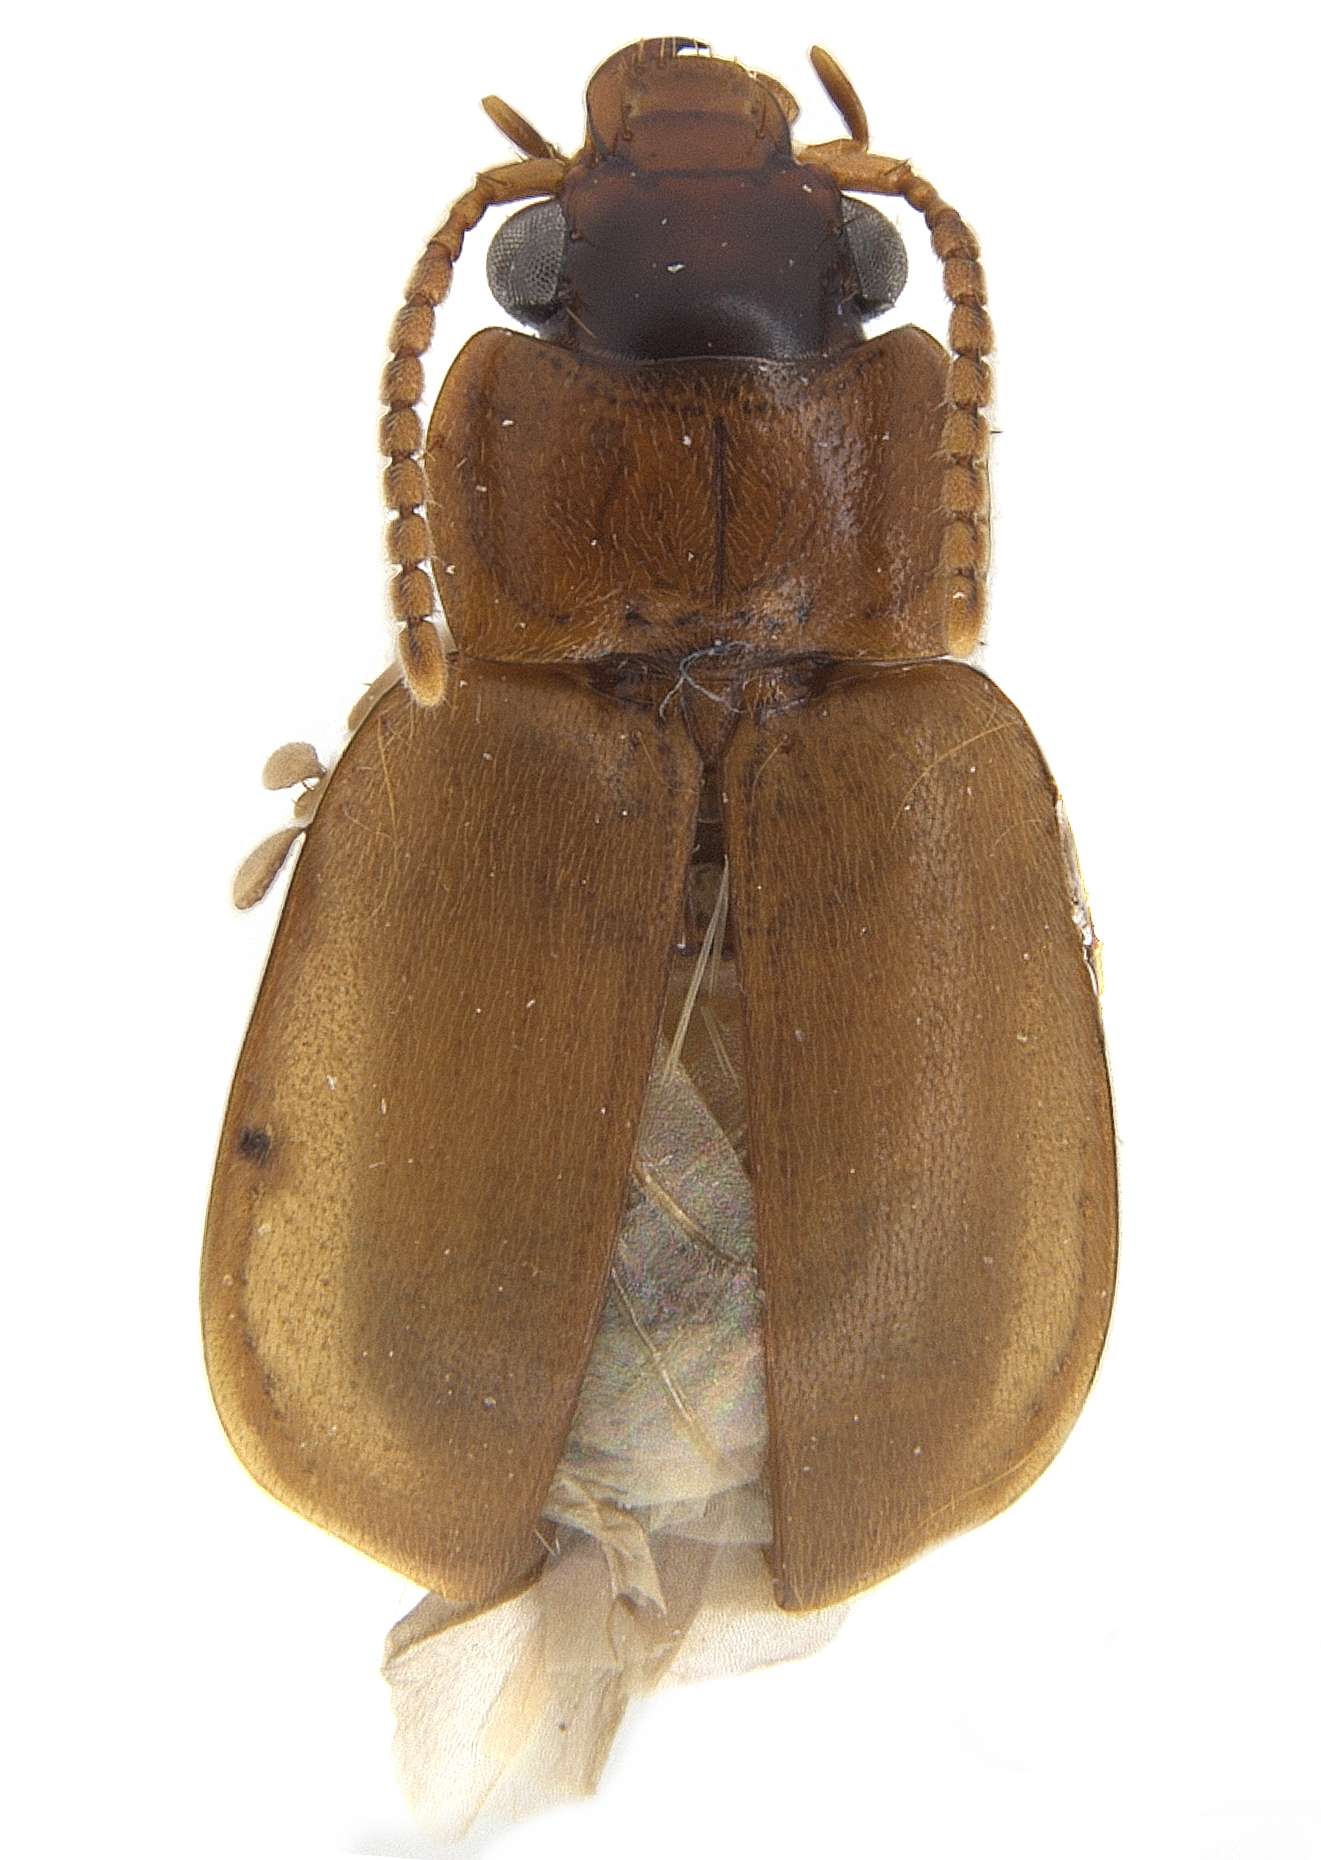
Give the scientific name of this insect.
Somoplatus fulvus
